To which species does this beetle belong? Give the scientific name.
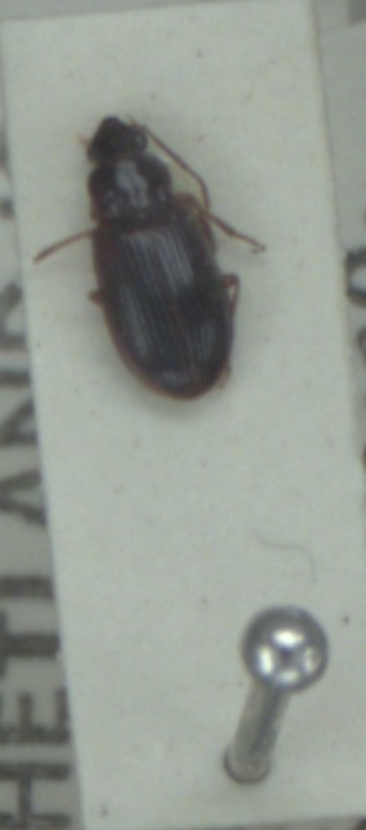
Bradycellus verbasci
